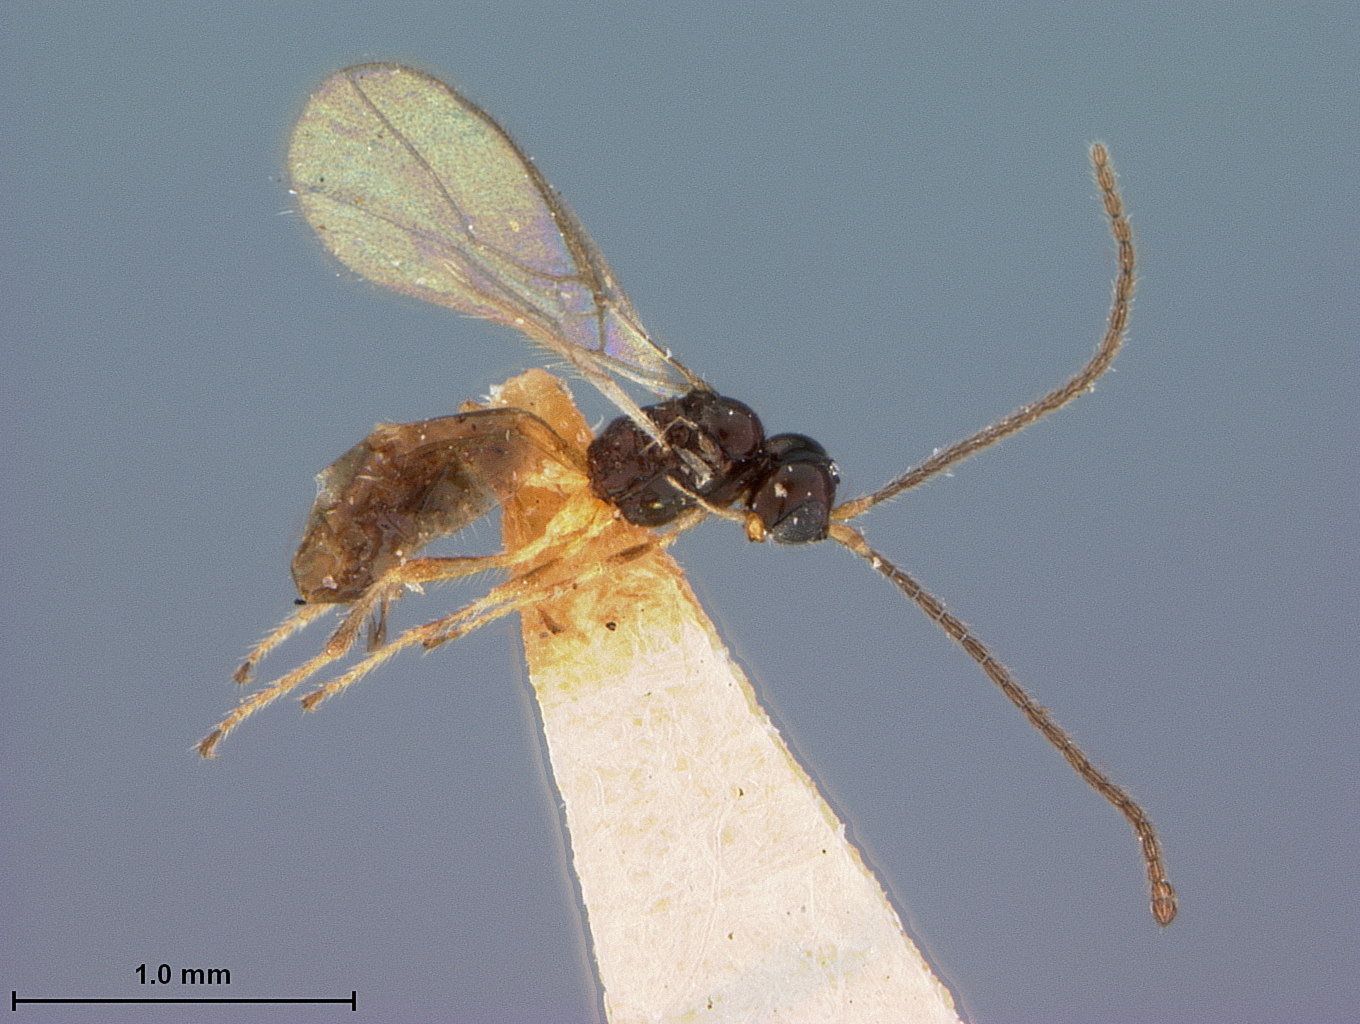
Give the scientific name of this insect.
Aspilota subcubicus
